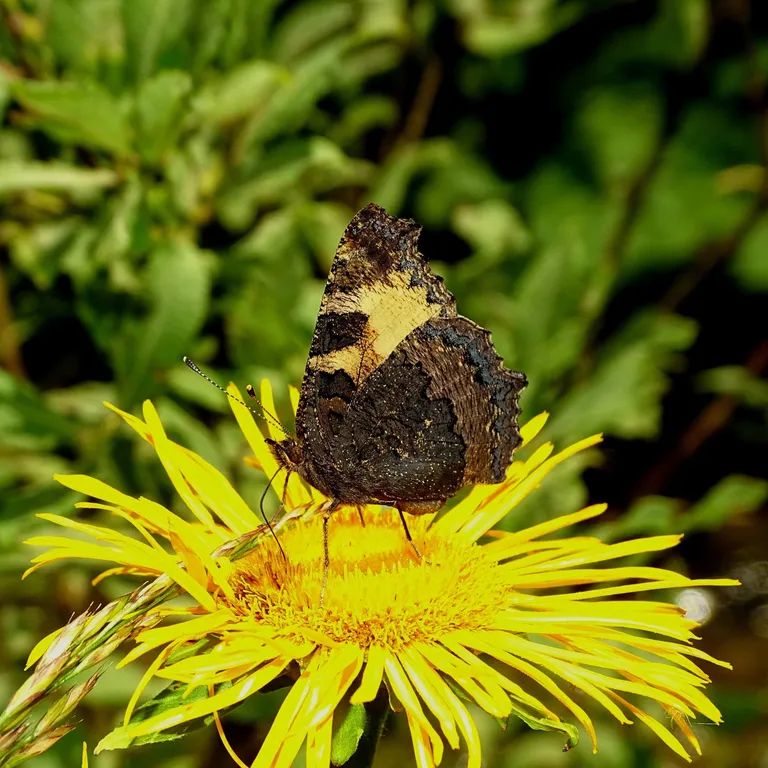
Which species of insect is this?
Aglais urticae
